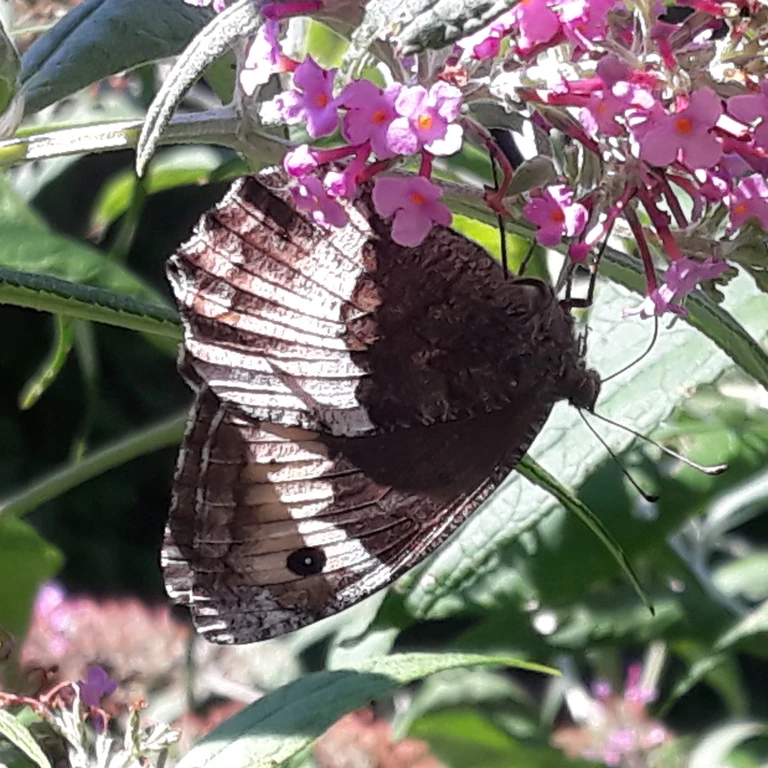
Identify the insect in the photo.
Hipparchia fagi
